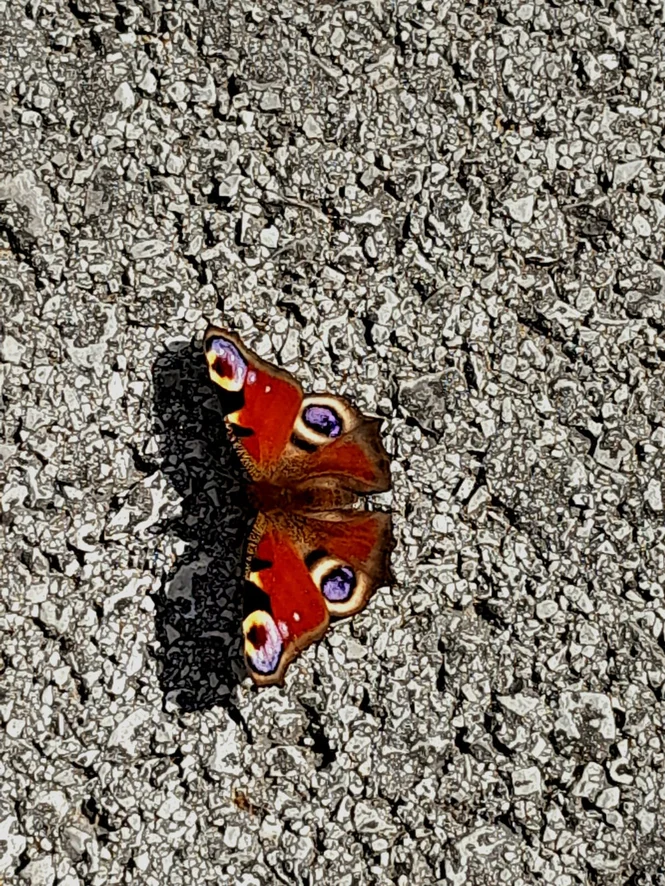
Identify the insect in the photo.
Aglais io
